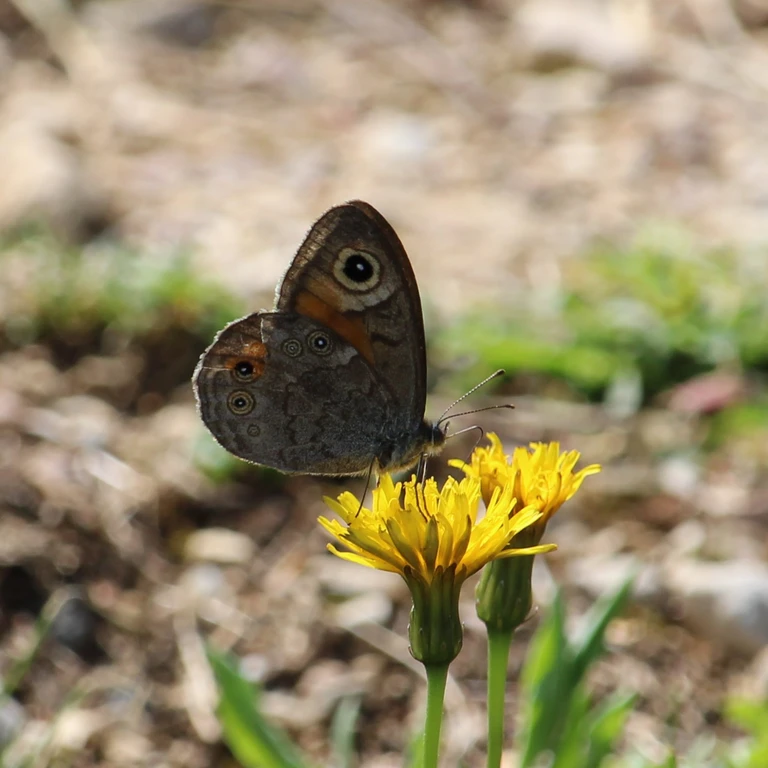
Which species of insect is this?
Lasiommata maera (also Pararge maera)
